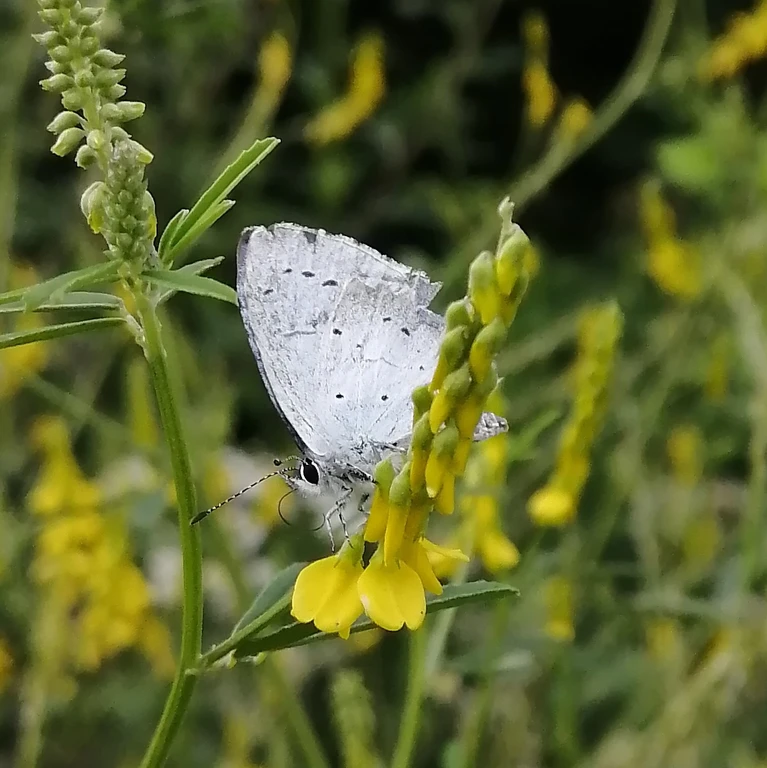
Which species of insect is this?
Celastrina argiolus
